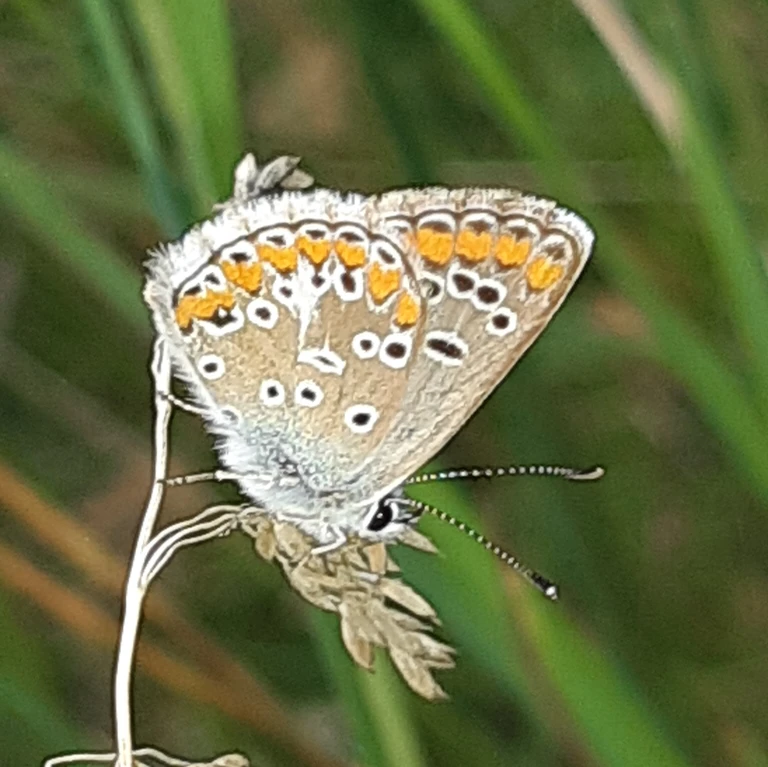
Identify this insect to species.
Aricia agestis/artaxerxes
